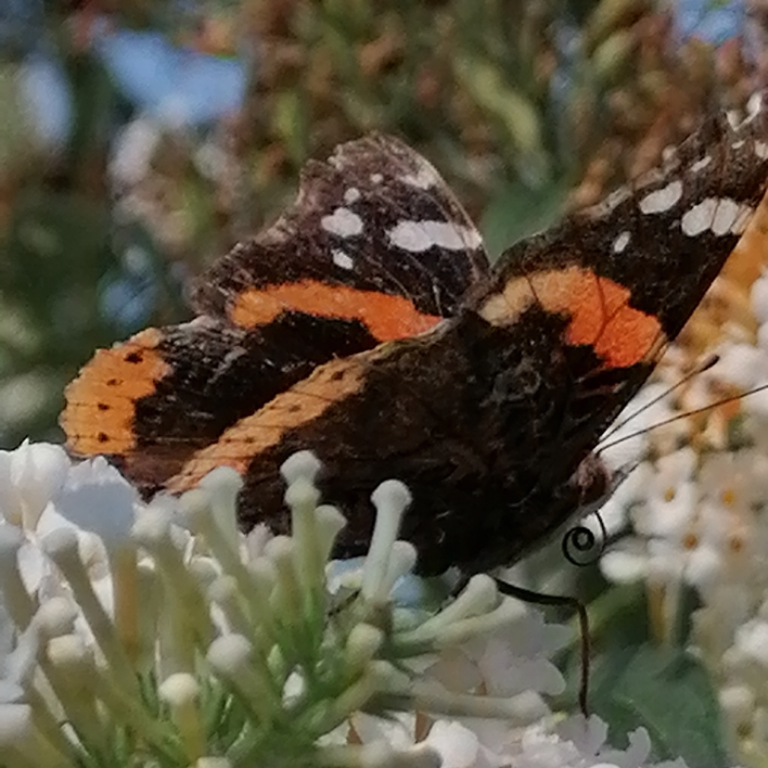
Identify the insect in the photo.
Vanessa atalanta
